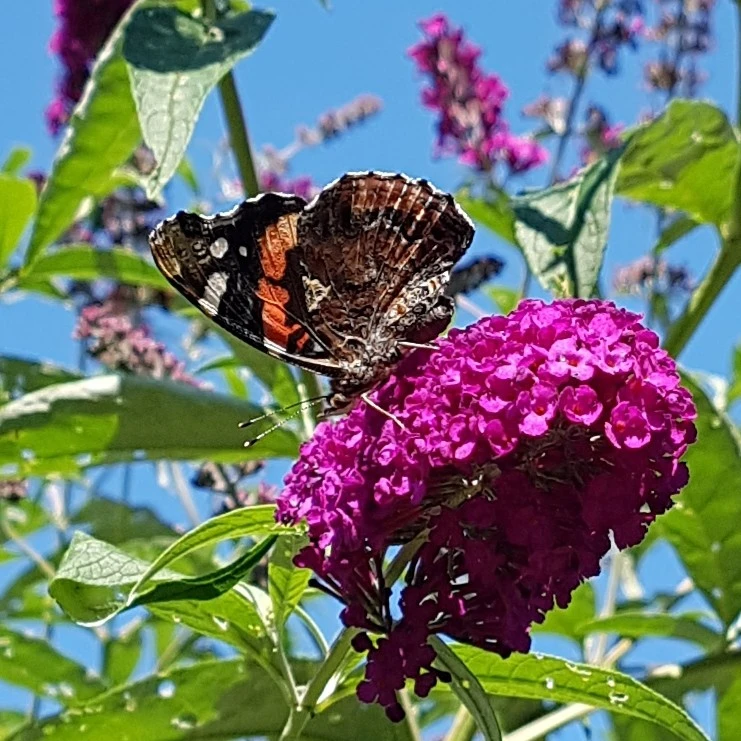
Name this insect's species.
Vanessa atalanta
